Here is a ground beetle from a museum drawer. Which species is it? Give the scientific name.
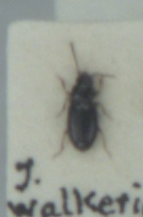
Elaphropus walkerianus
